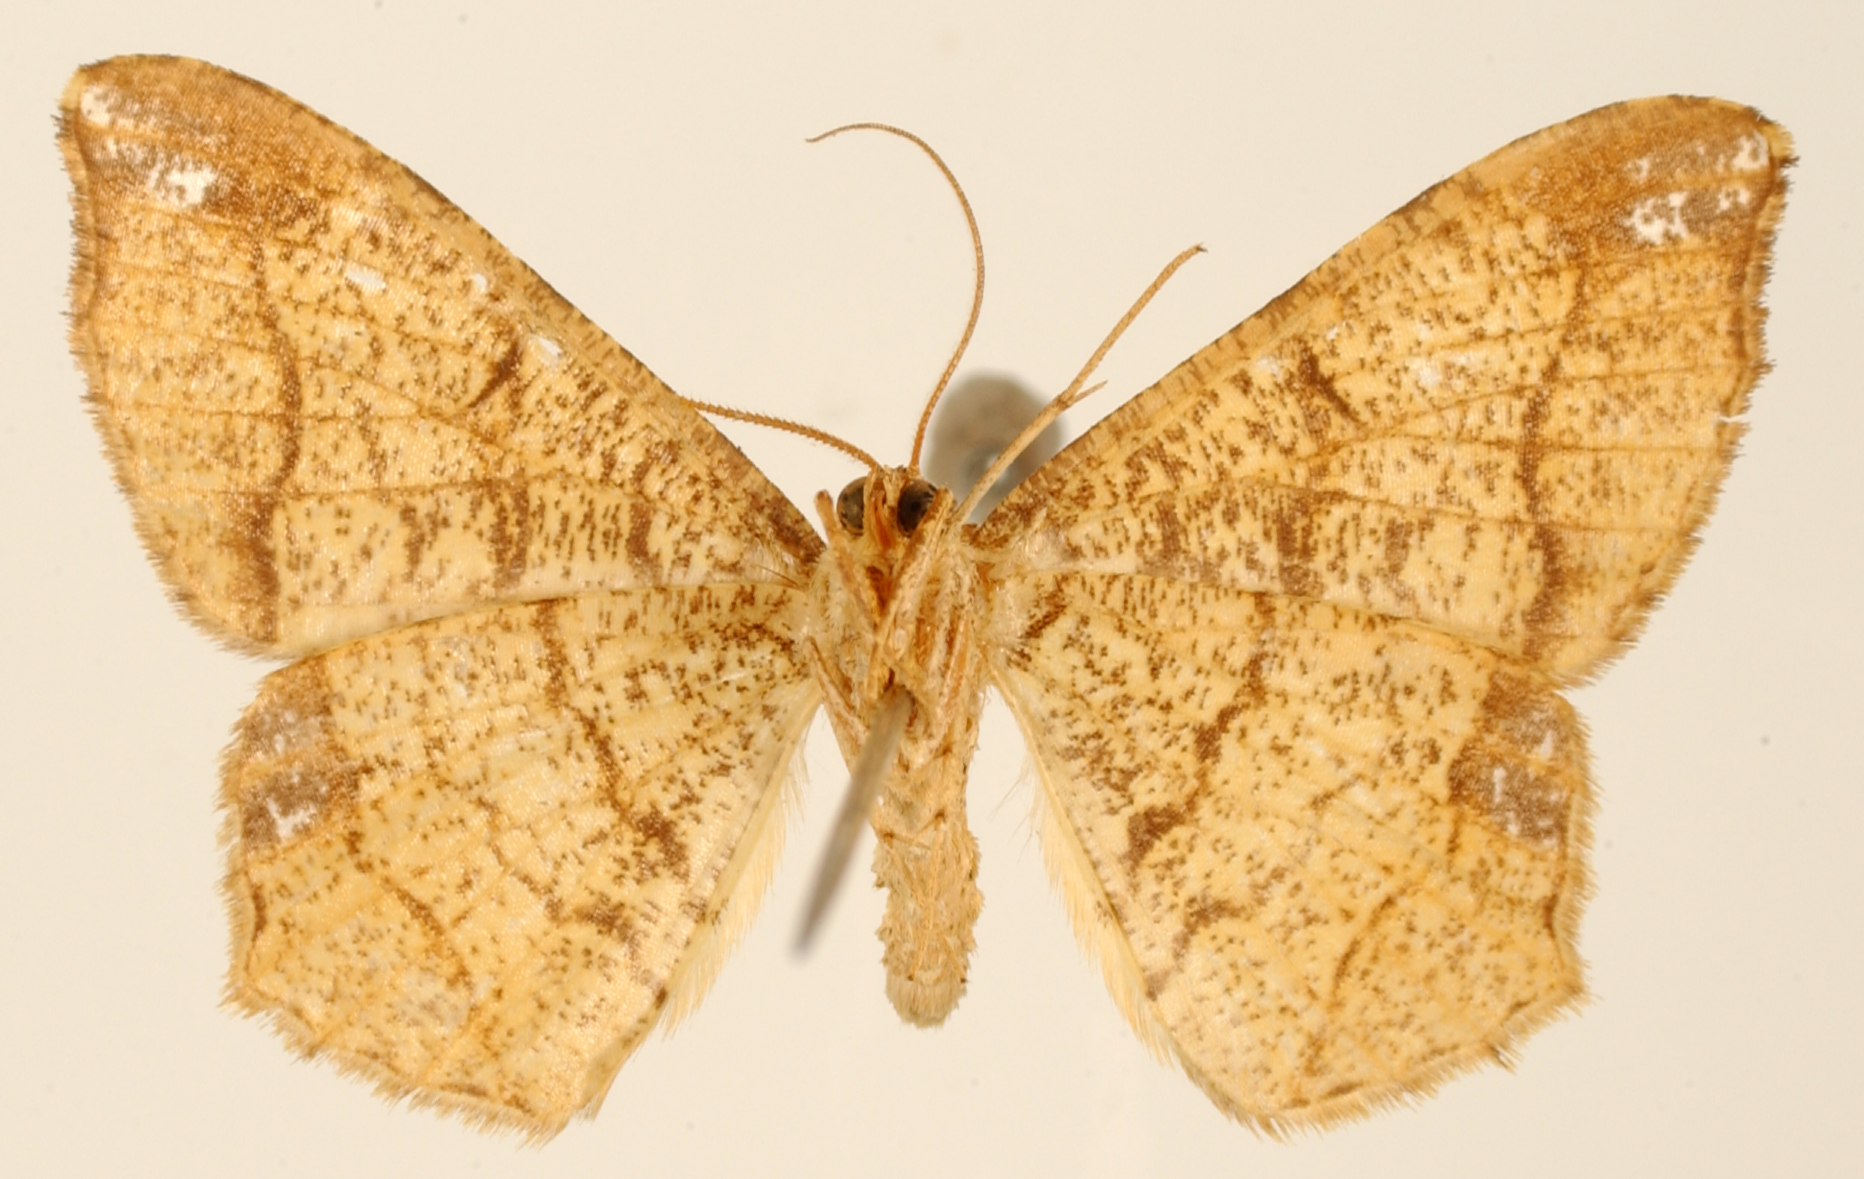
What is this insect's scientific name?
Semiothisa valmonaria
